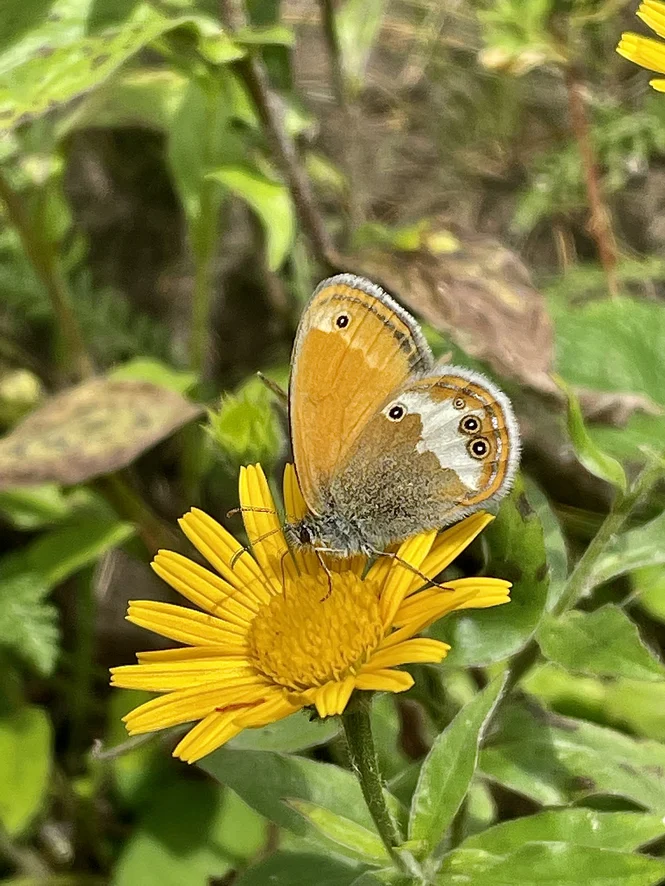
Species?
Coenonympha arcania
